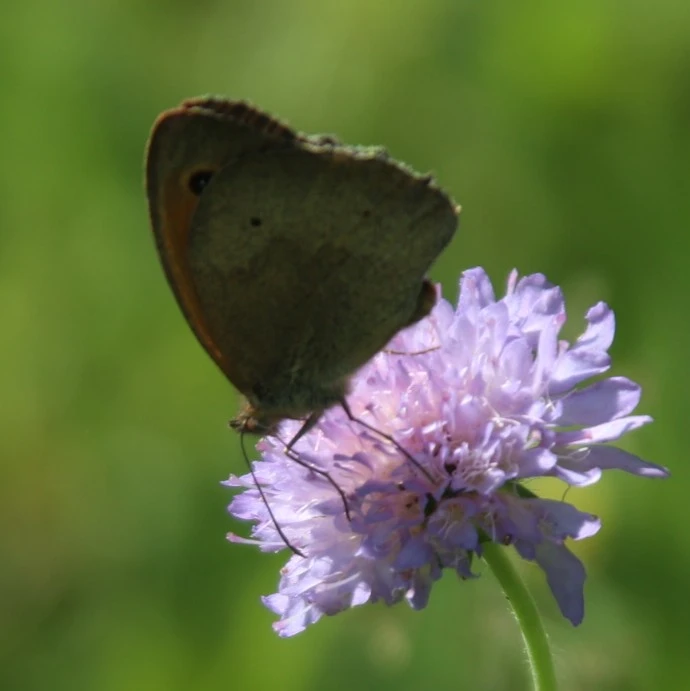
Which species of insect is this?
Maniola jurtina
